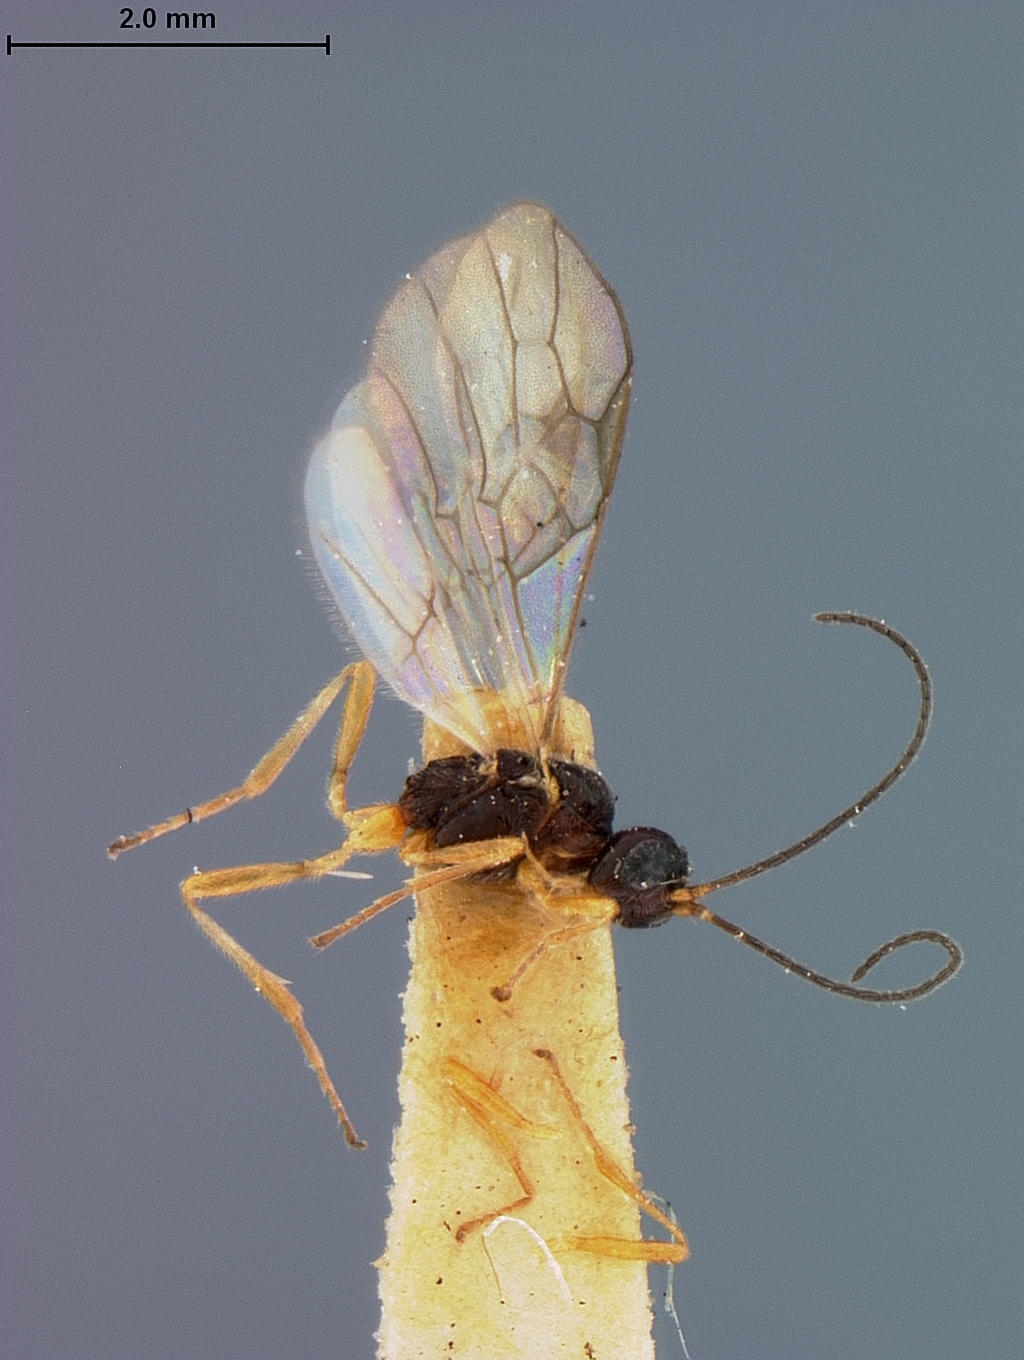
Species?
Oncophanes betulae
